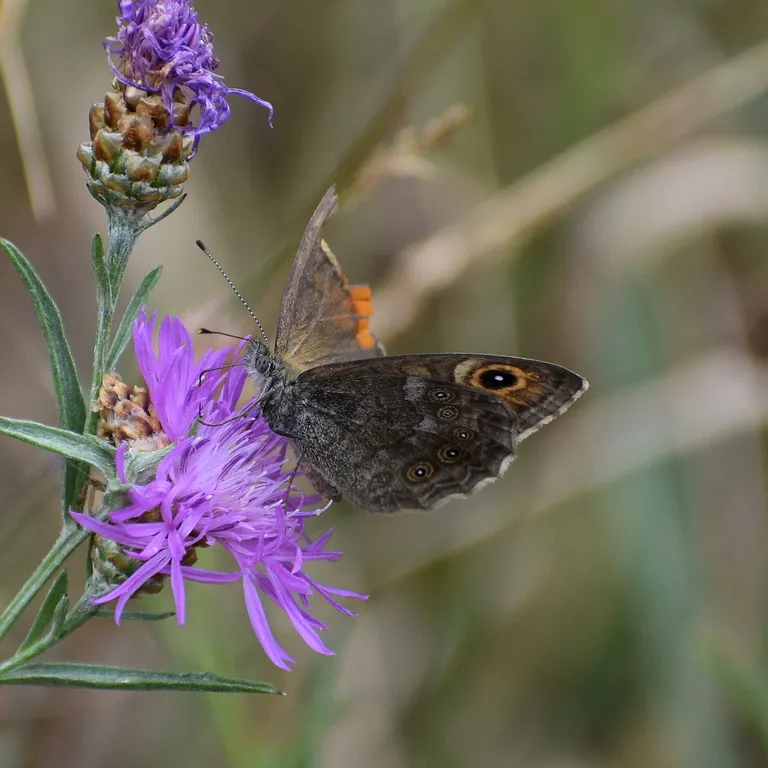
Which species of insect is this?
Lasiommata maera (also Pararge maera)
